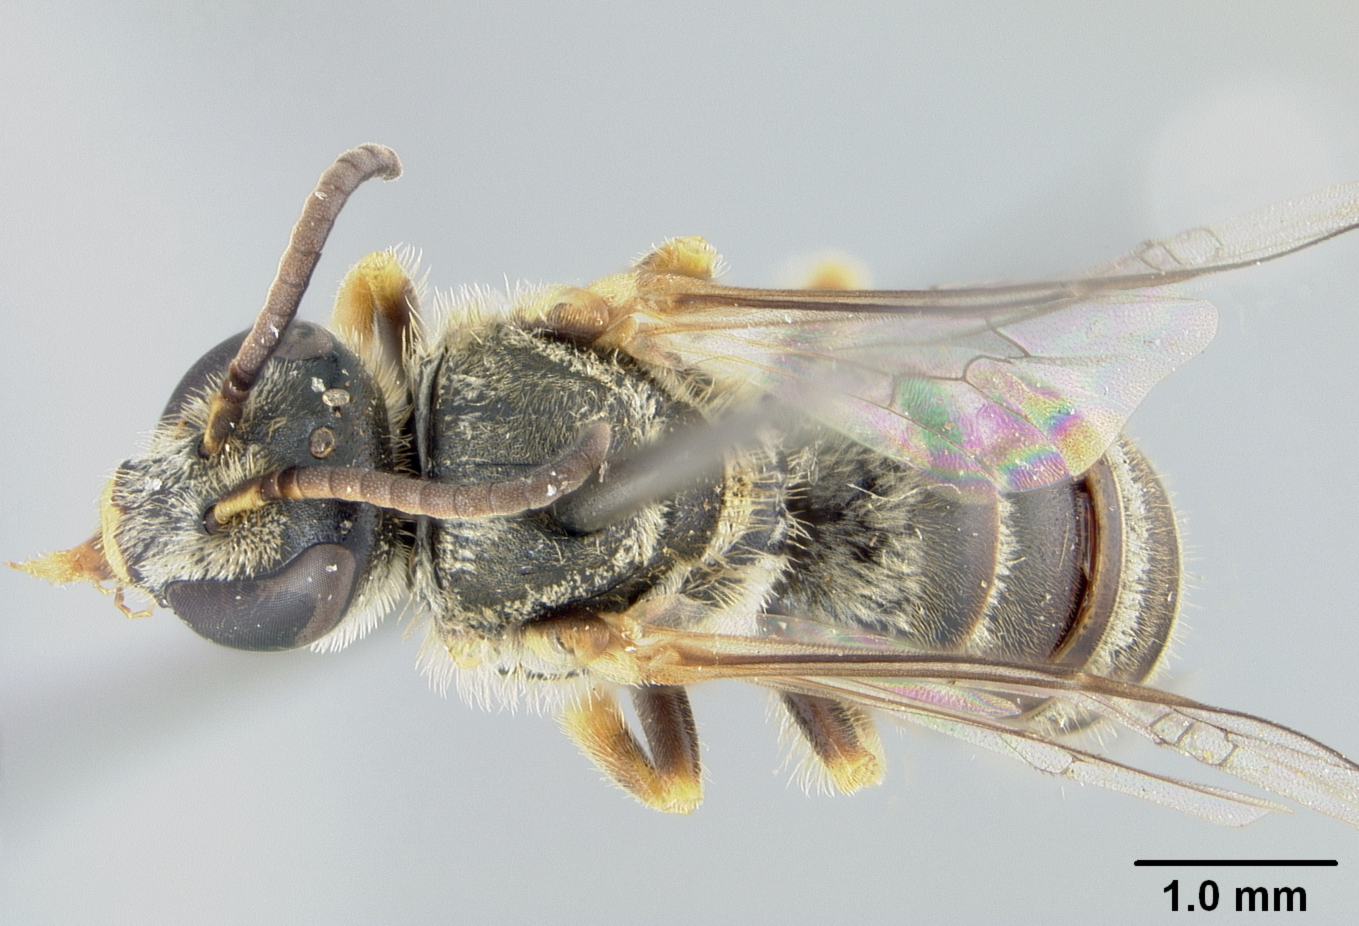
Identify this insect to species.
Halictus eschichotzi
